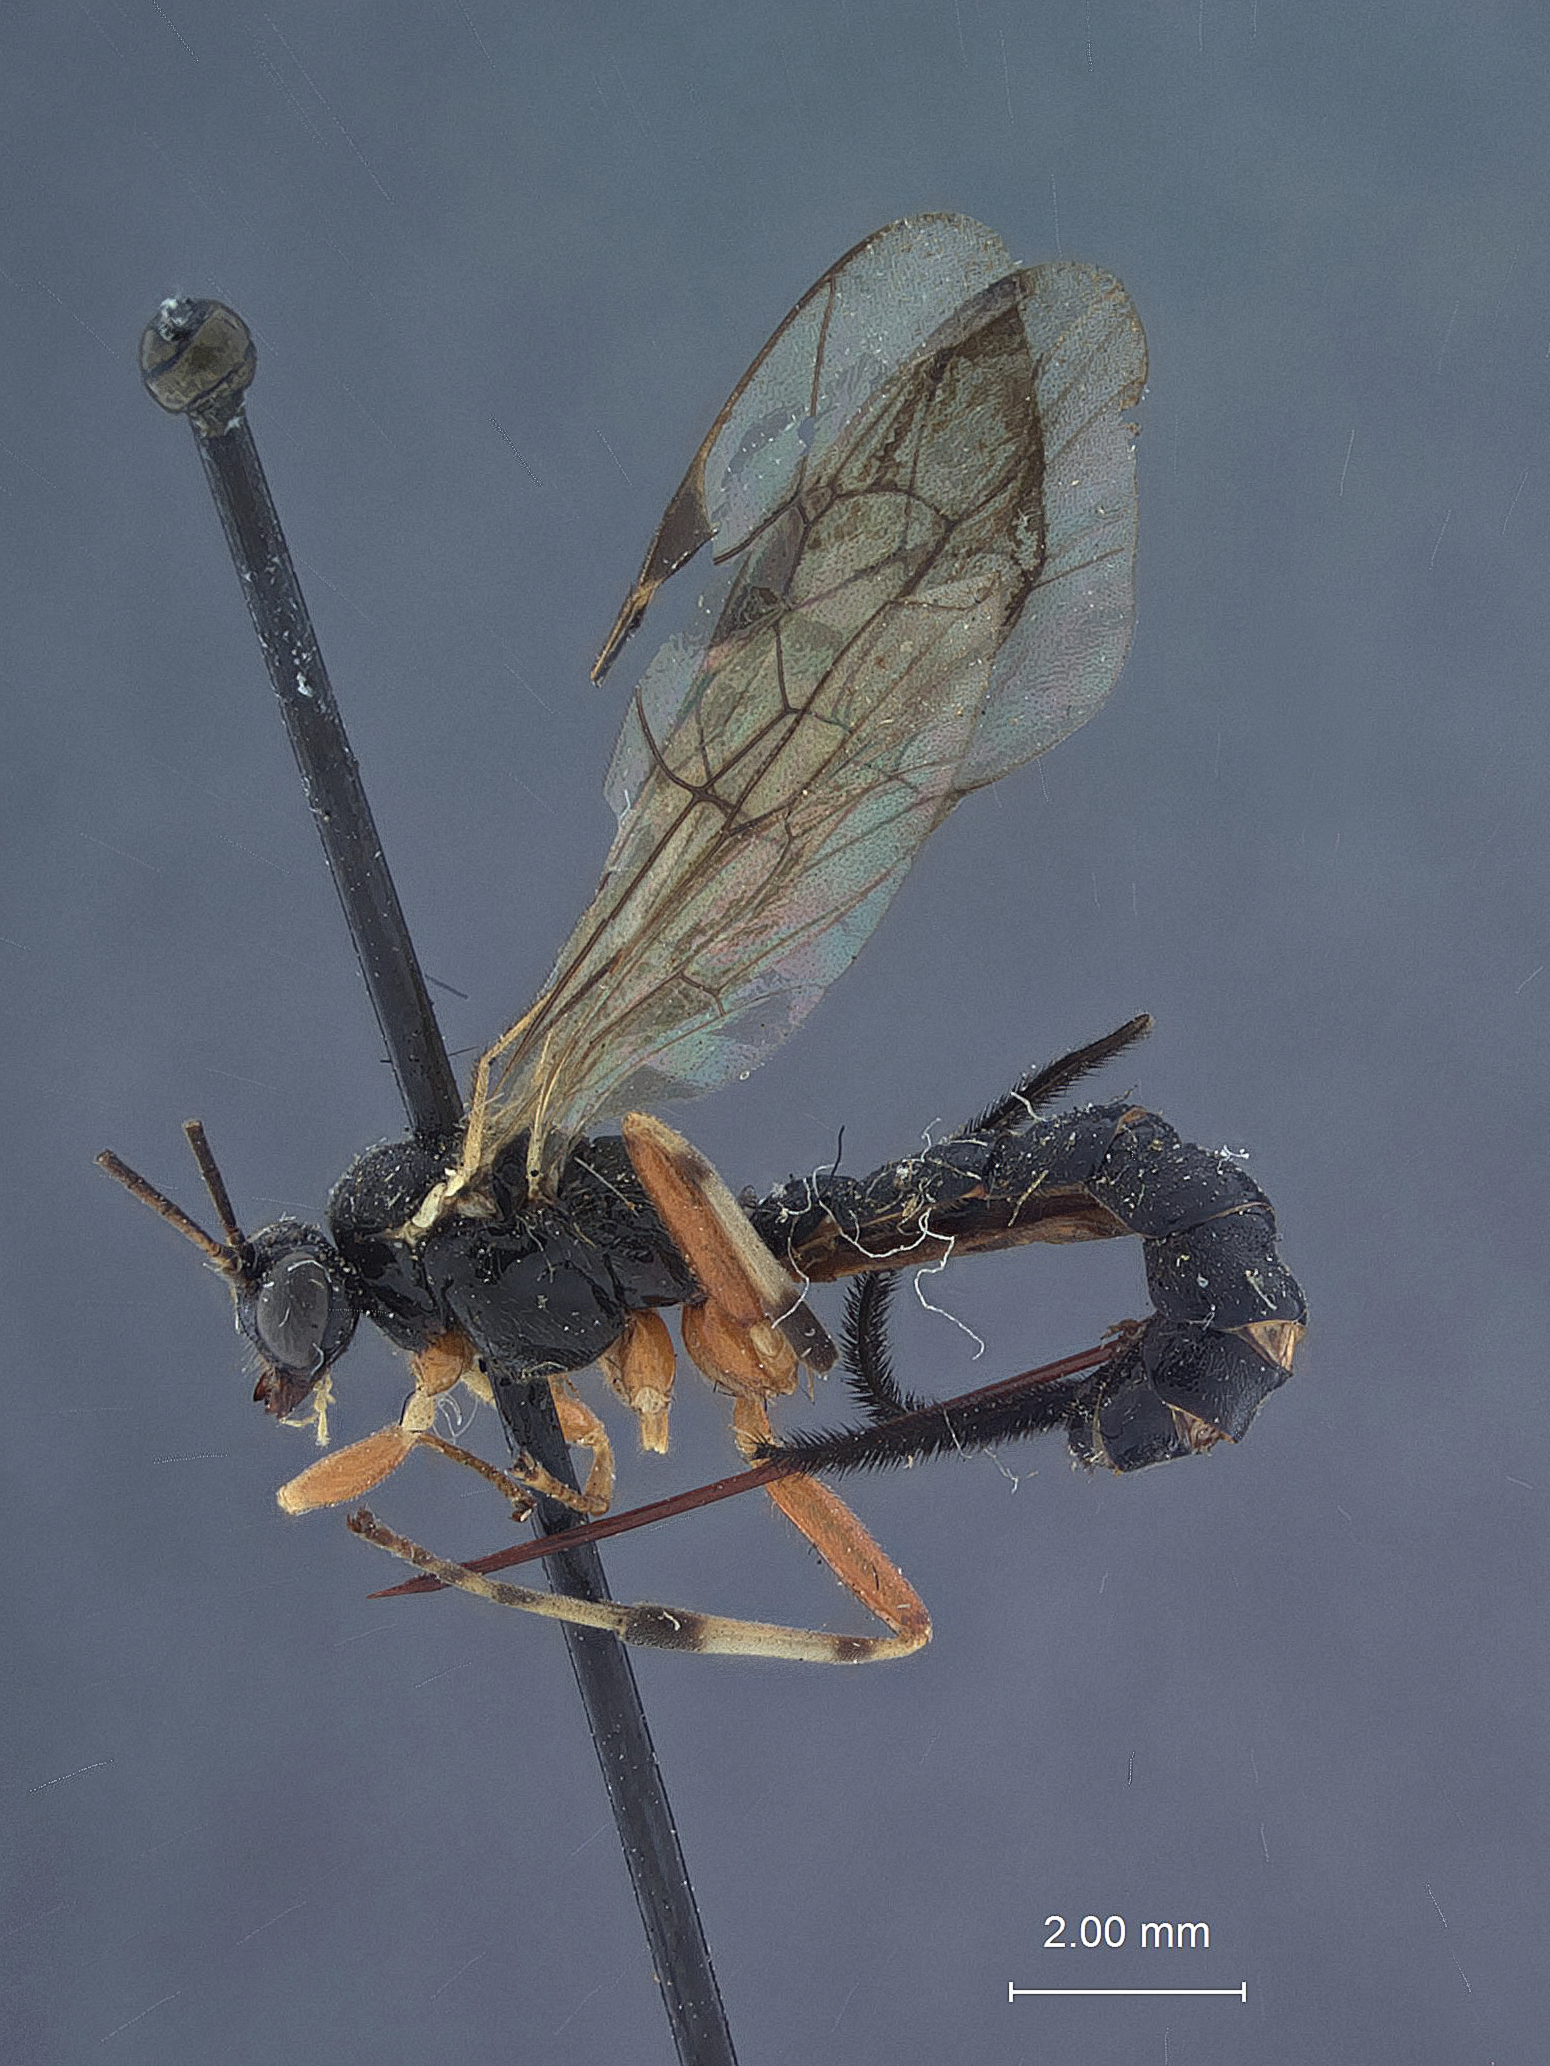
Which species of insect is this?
Scambus tecumseh
